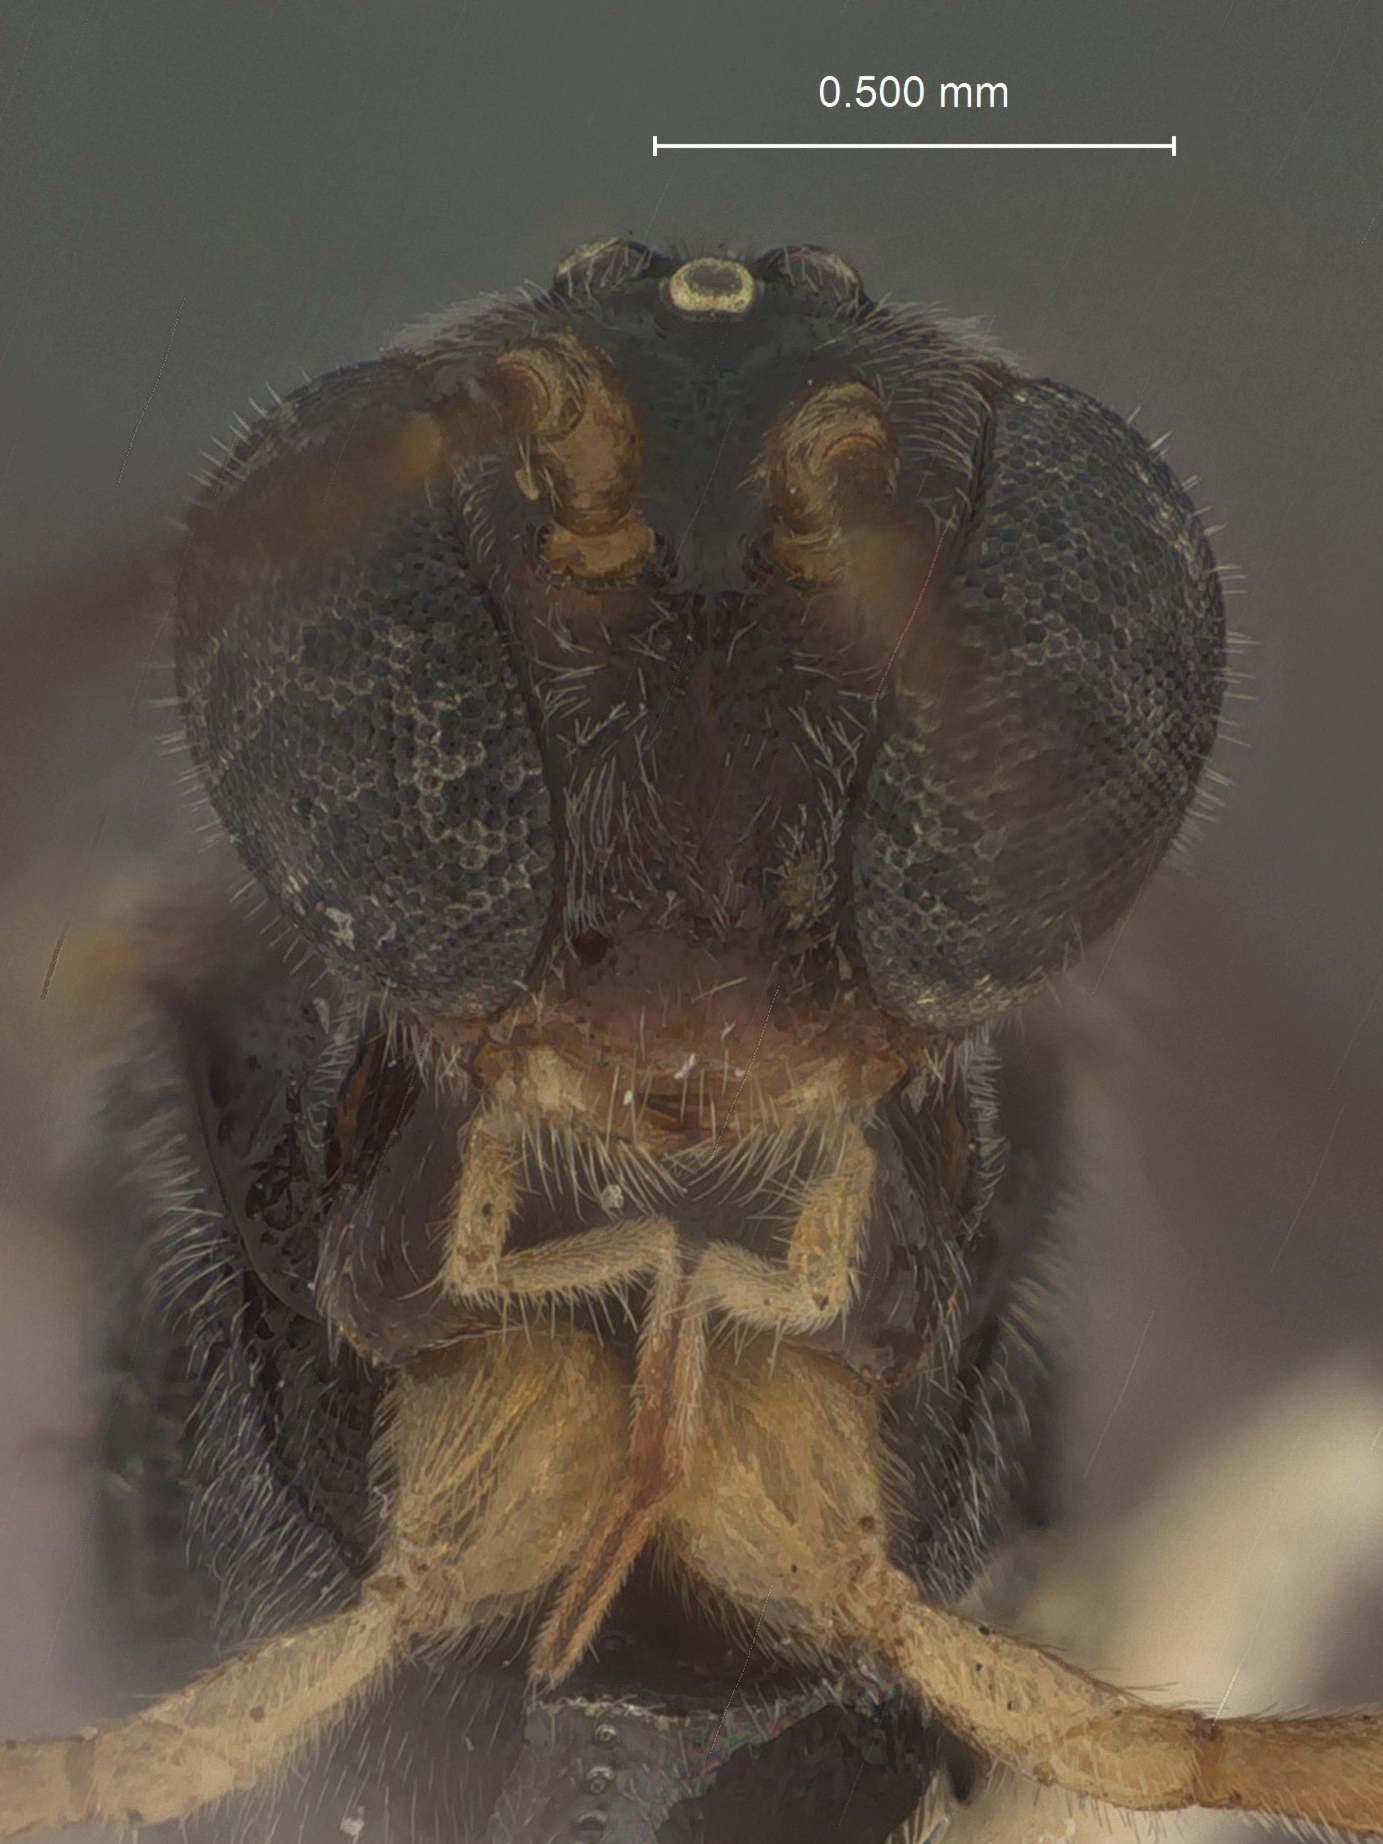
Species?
Meteorus graciliventris
